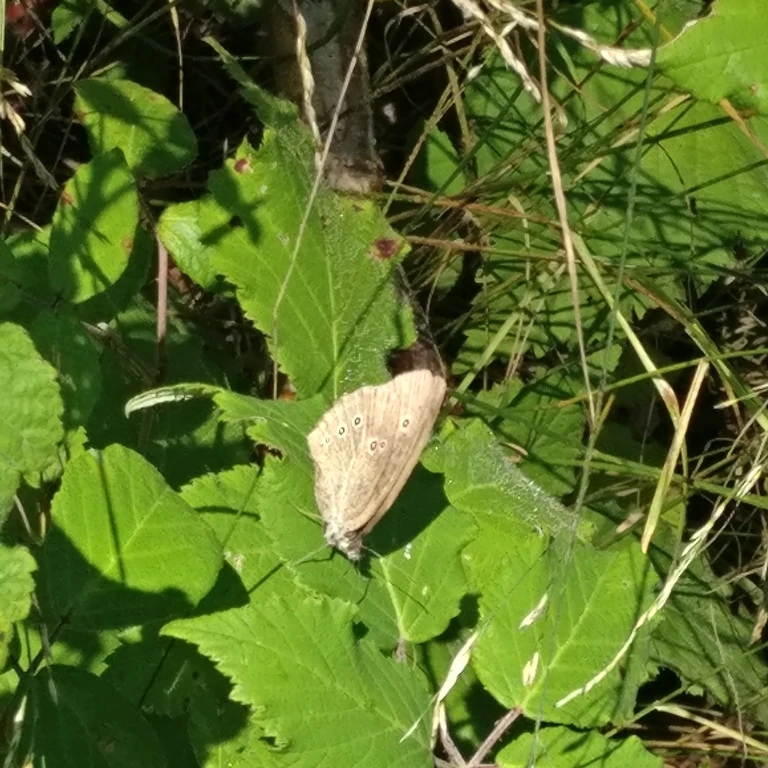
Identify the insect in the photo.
Aphantopus hyperantus
